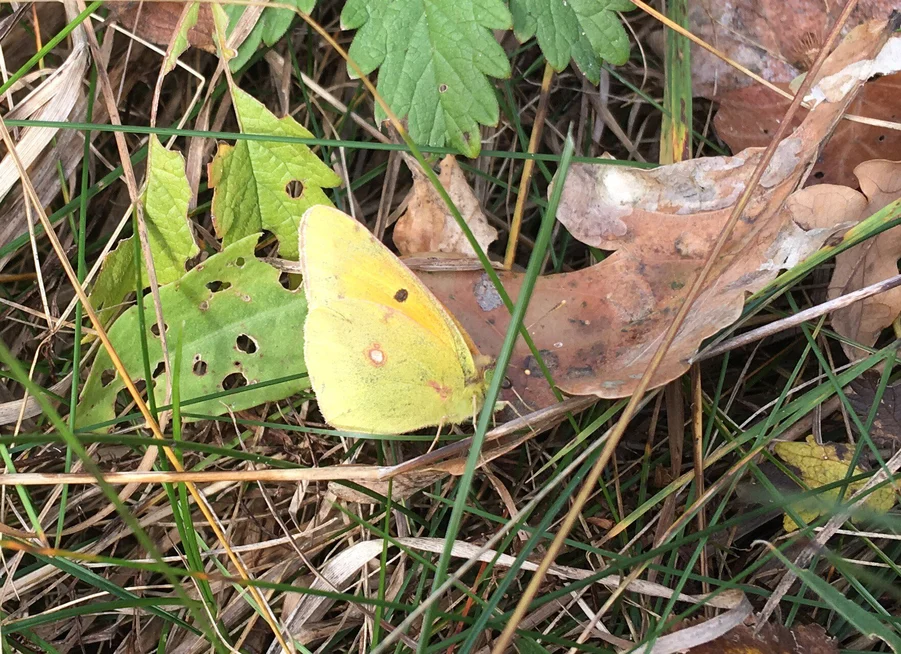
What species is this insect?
Colias croceus
